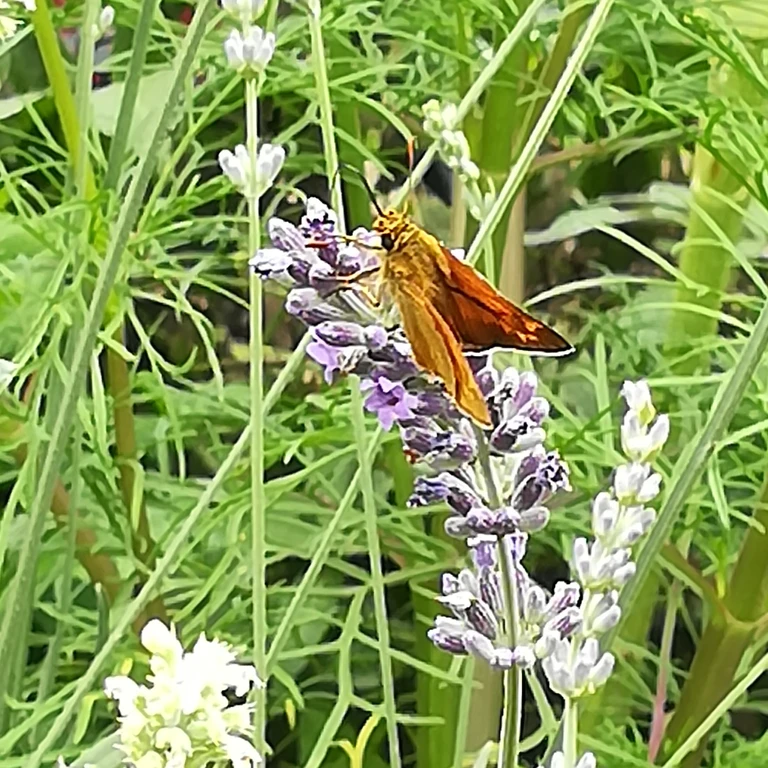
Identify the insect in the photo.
Ochlodes sylvanus (also Ochlodes venata)
